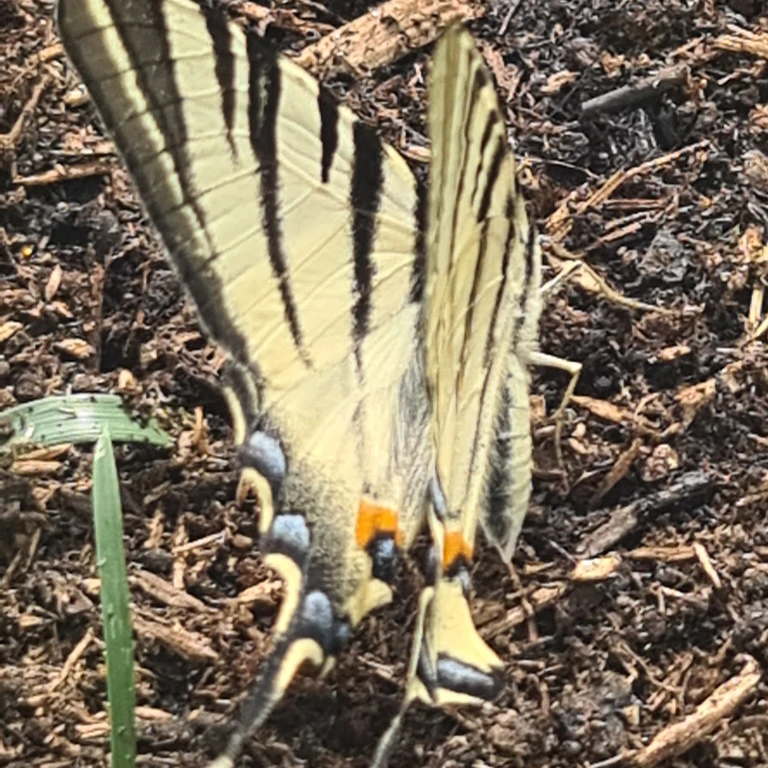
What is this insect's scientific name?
Iphiclides podalirius
